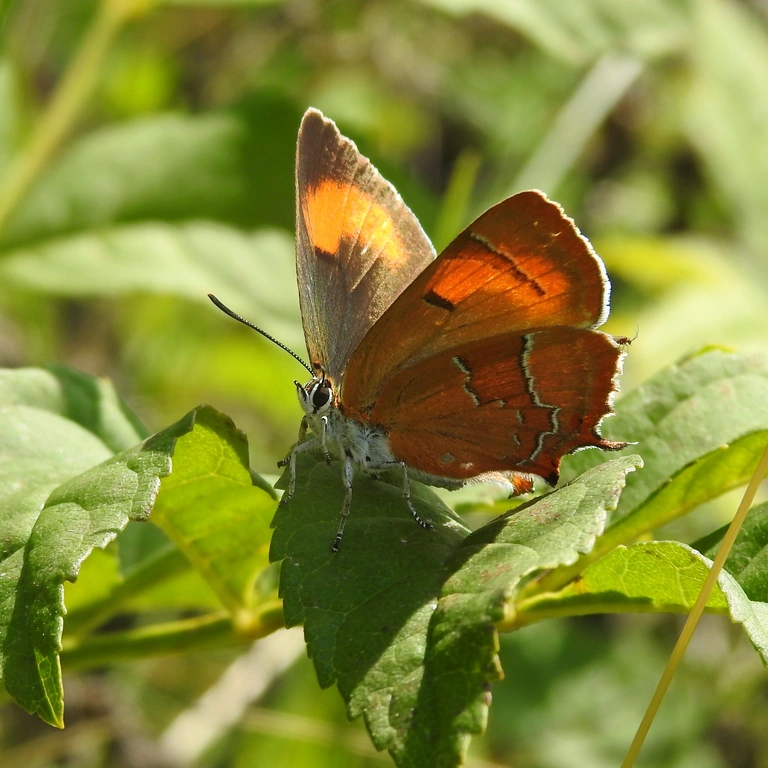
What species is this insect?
Thecla betulae
